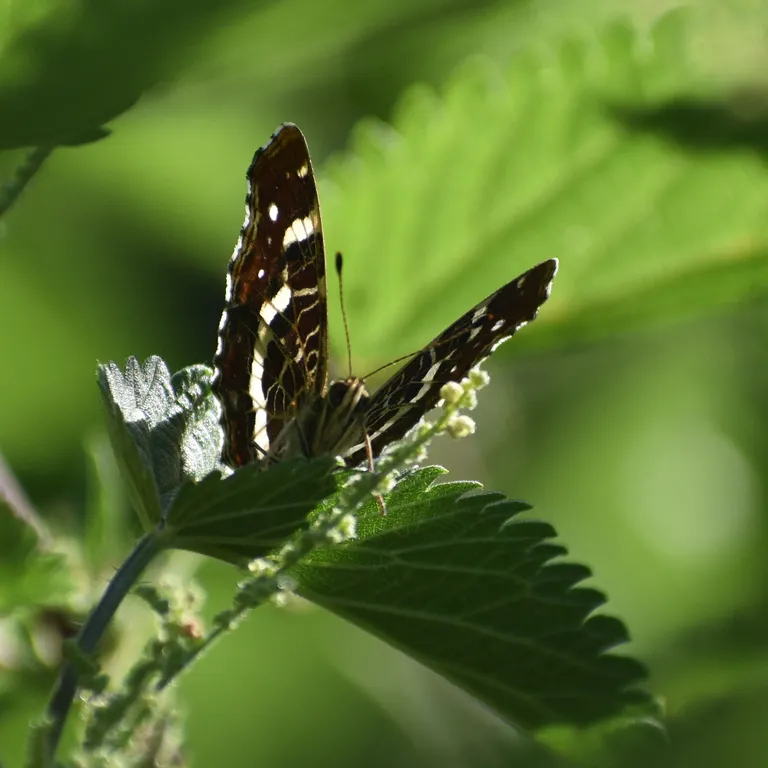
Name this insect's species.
Araschnia levana
